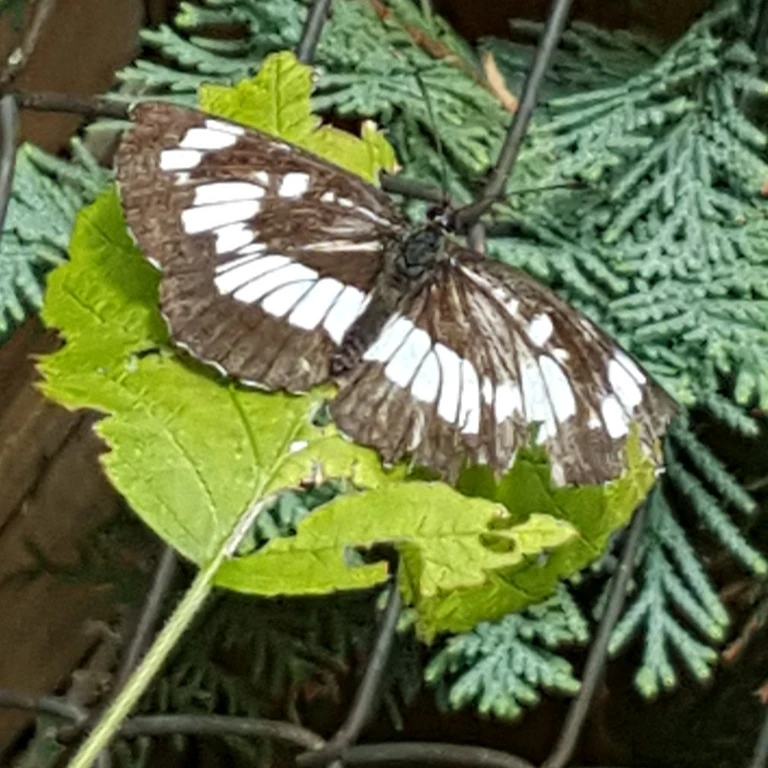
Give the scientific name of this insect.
Neptis rivularis
